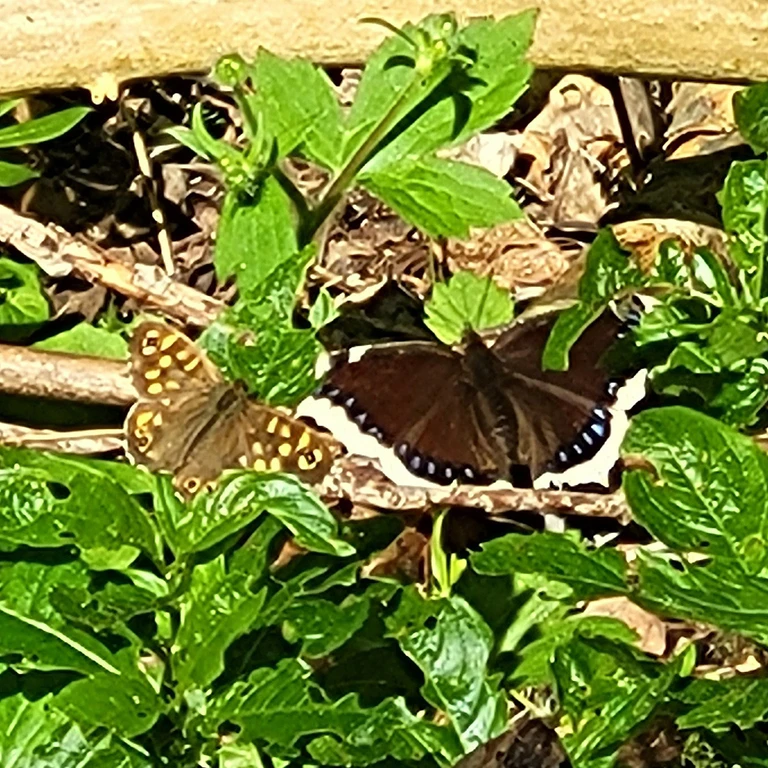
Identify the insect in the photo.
Nymphalis antiopa
